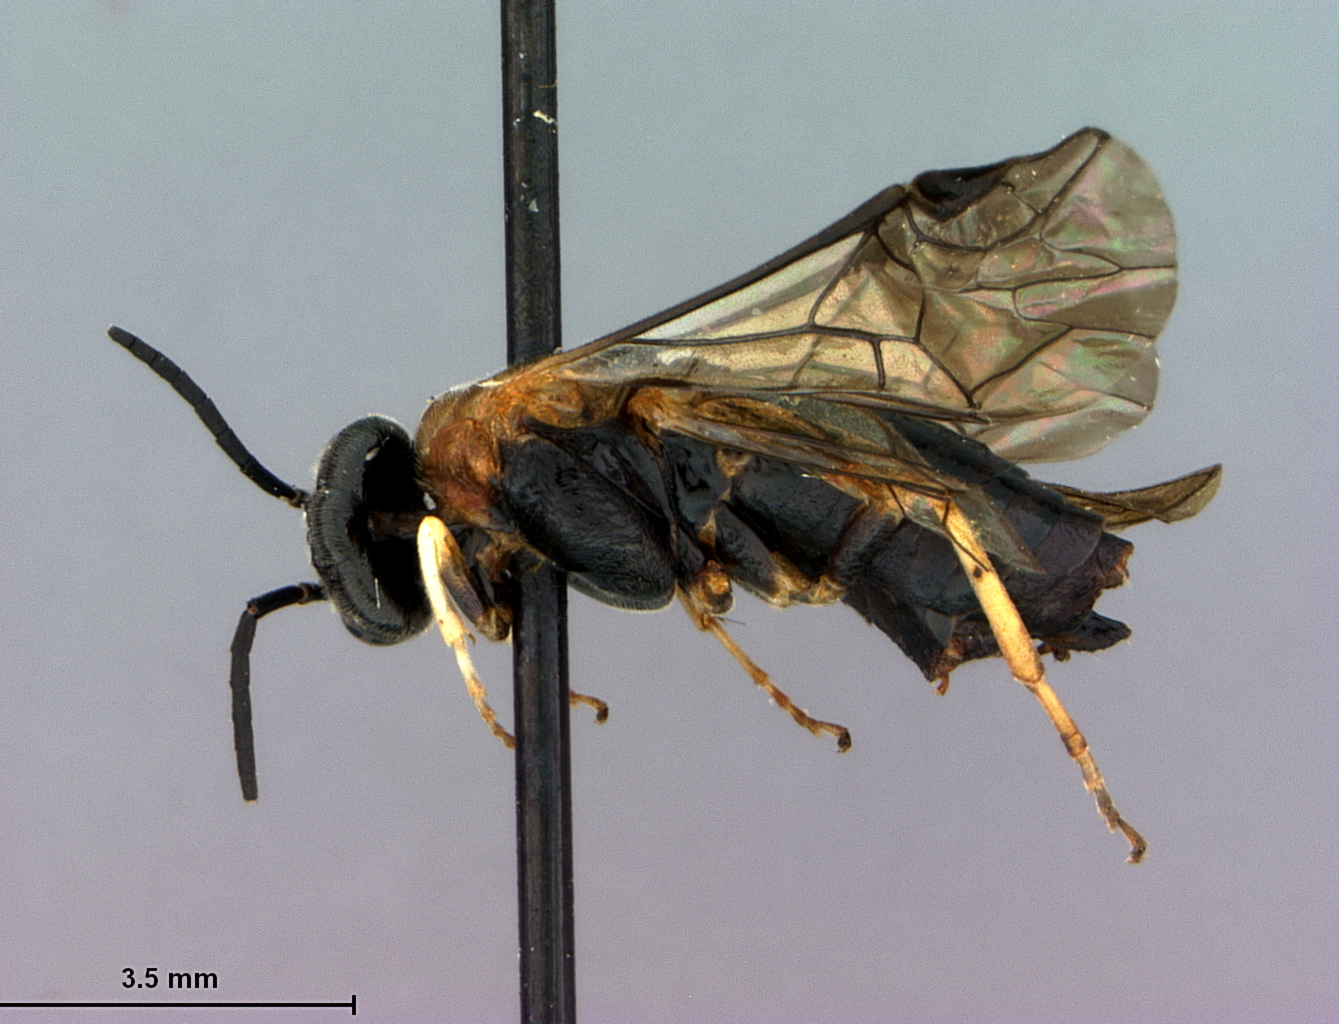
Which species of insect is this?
Phrontosoma brocca
